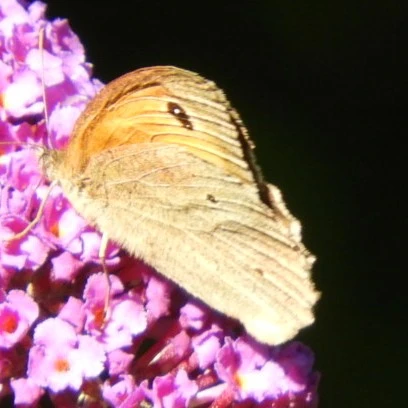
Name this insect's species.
Maniola jurtina
